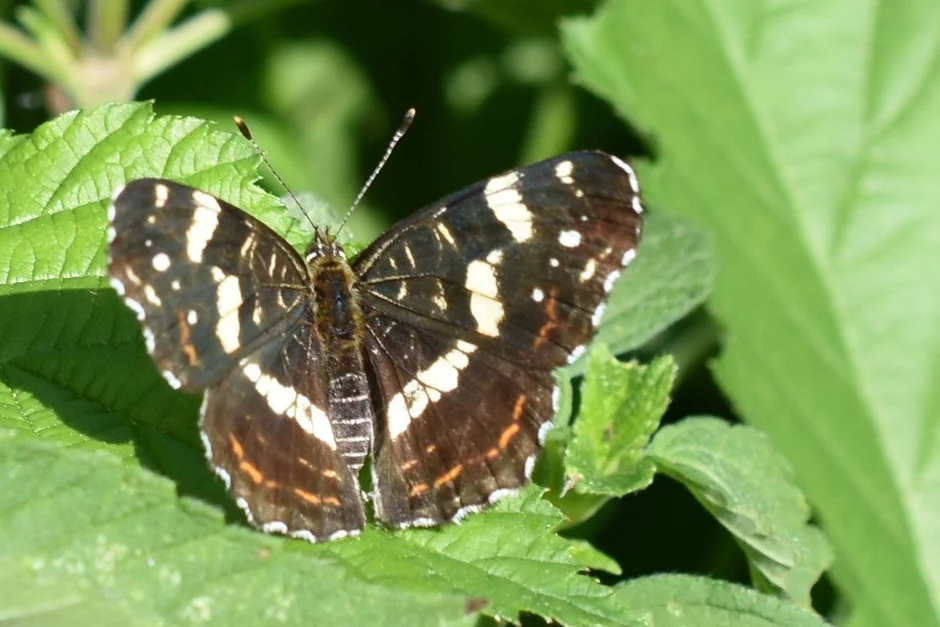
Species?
Araschnia levana
